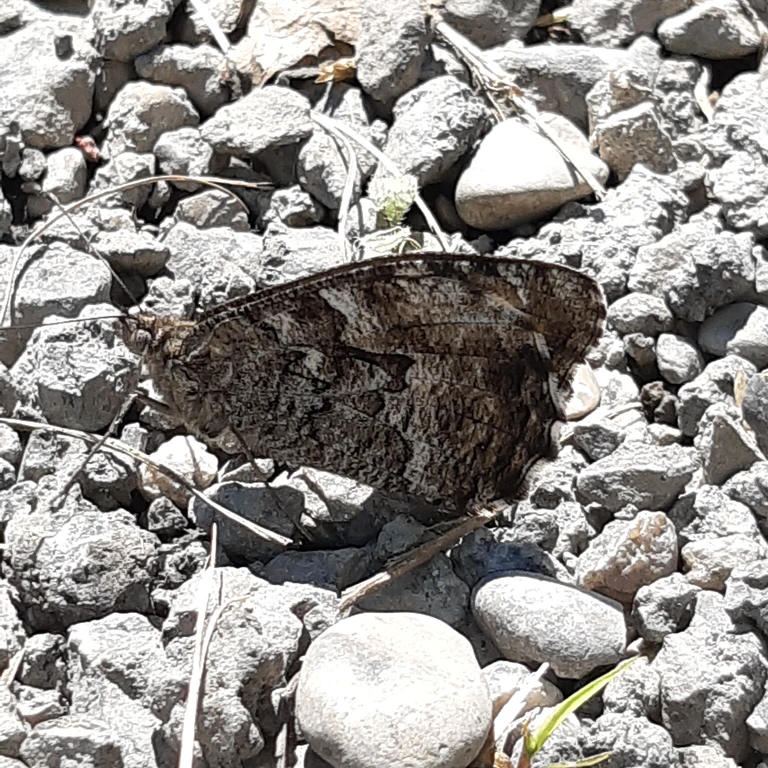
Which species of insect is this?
Hipparchia semele
